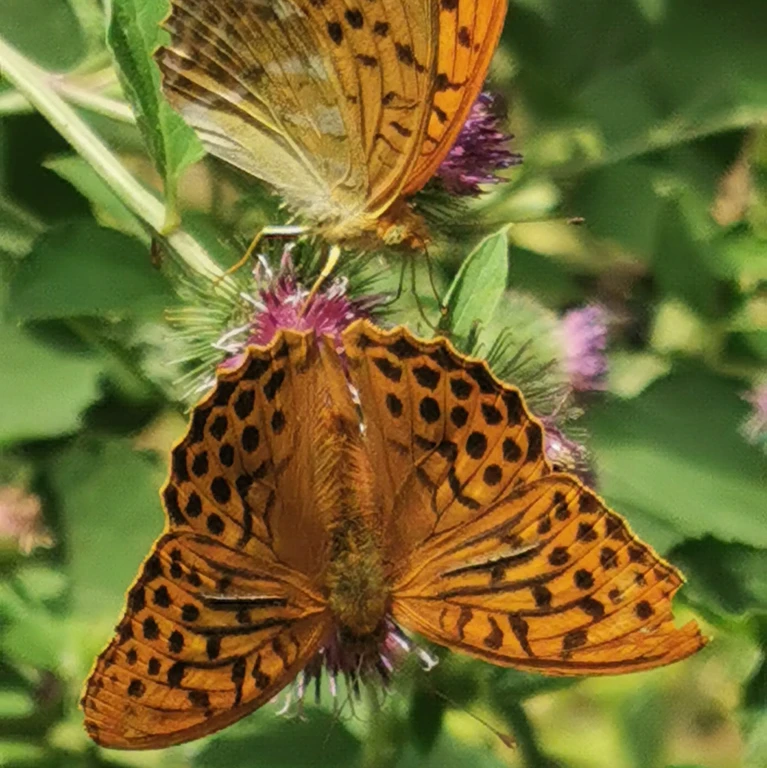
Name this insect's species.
Argynnis paphia
